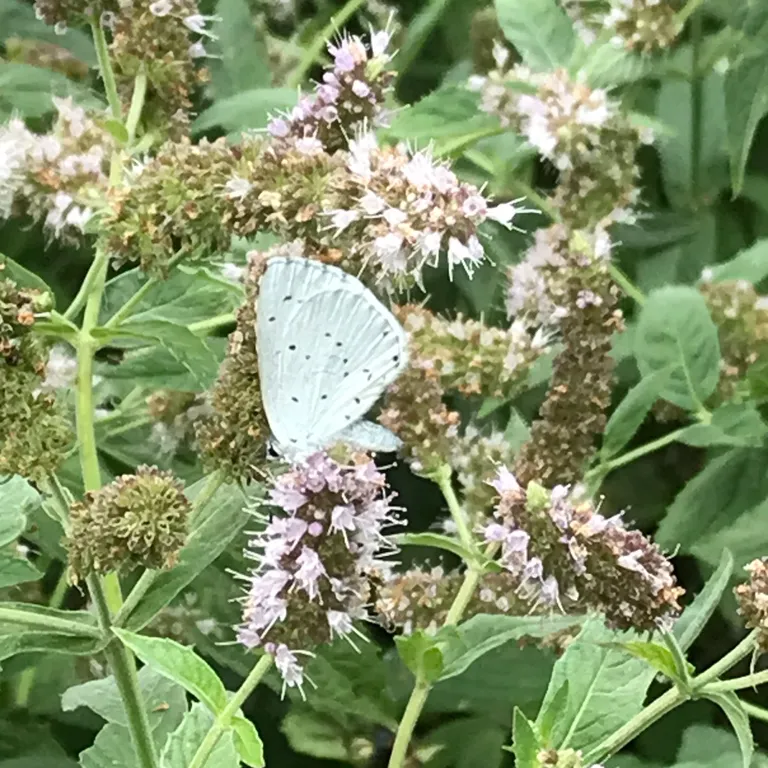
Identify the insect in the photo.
Celastrina argiolus
